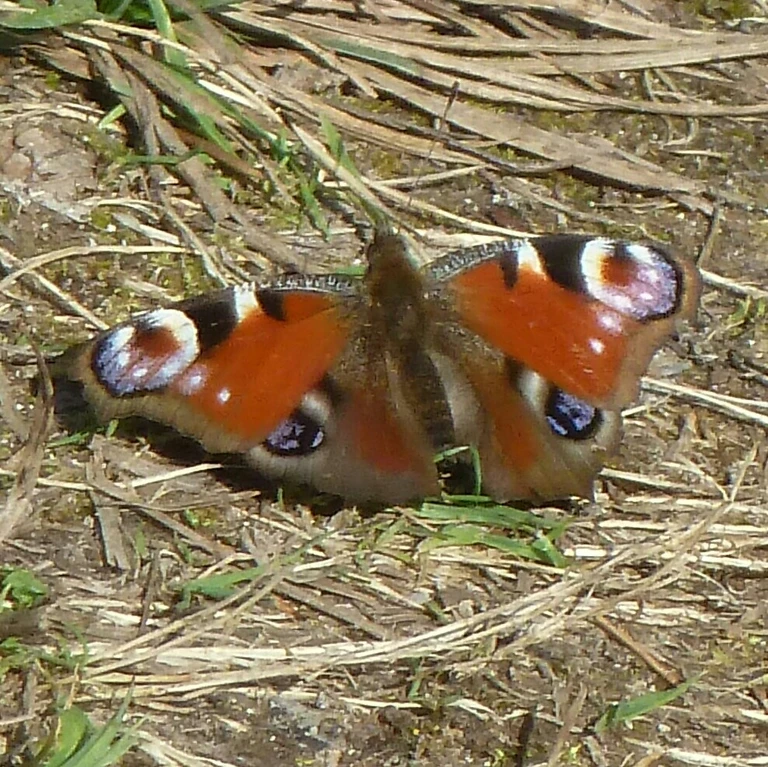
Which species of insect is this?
Aglais io
